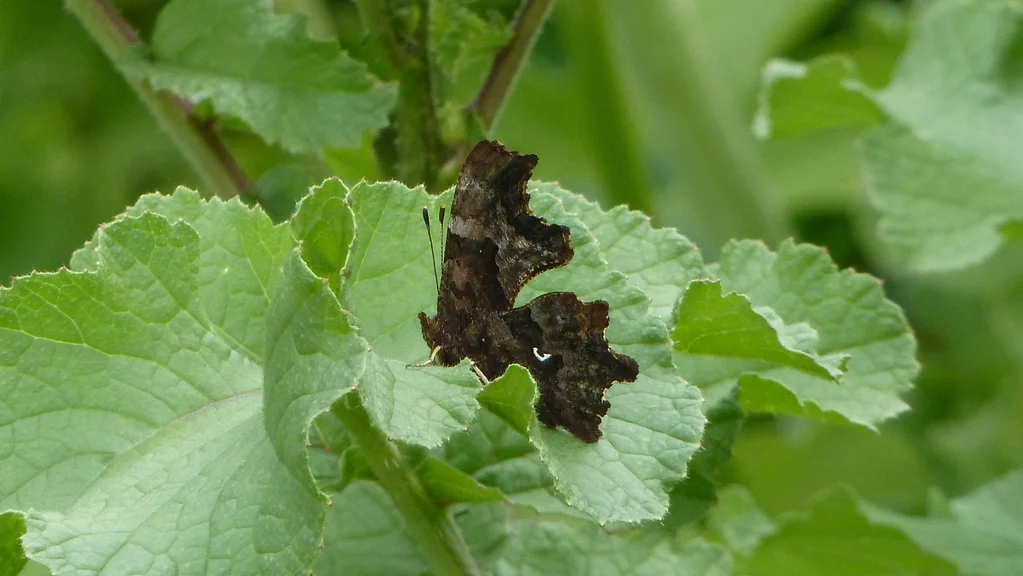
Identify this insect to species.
Polygonia c-album
